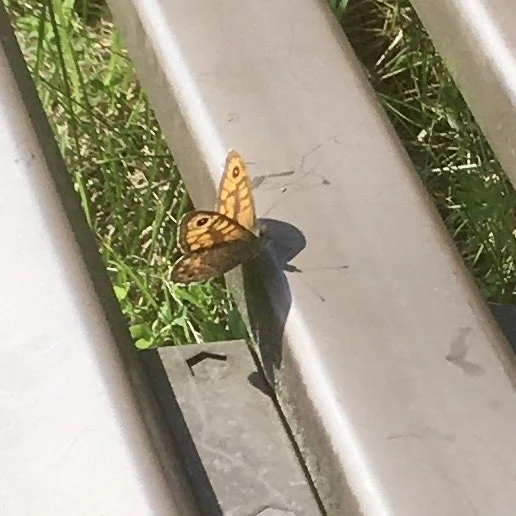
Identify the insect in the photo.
Lasiommata megera (also Pararge megera)
